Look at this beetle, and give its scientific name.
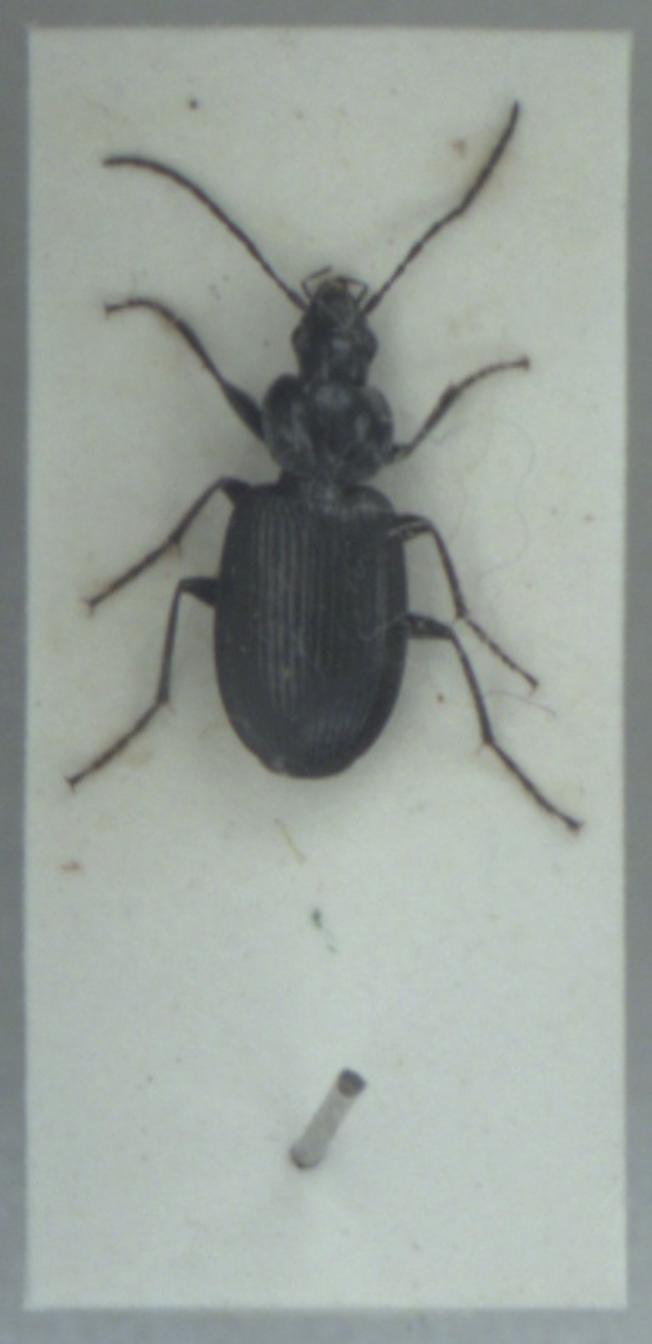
Agonum emarginatum
